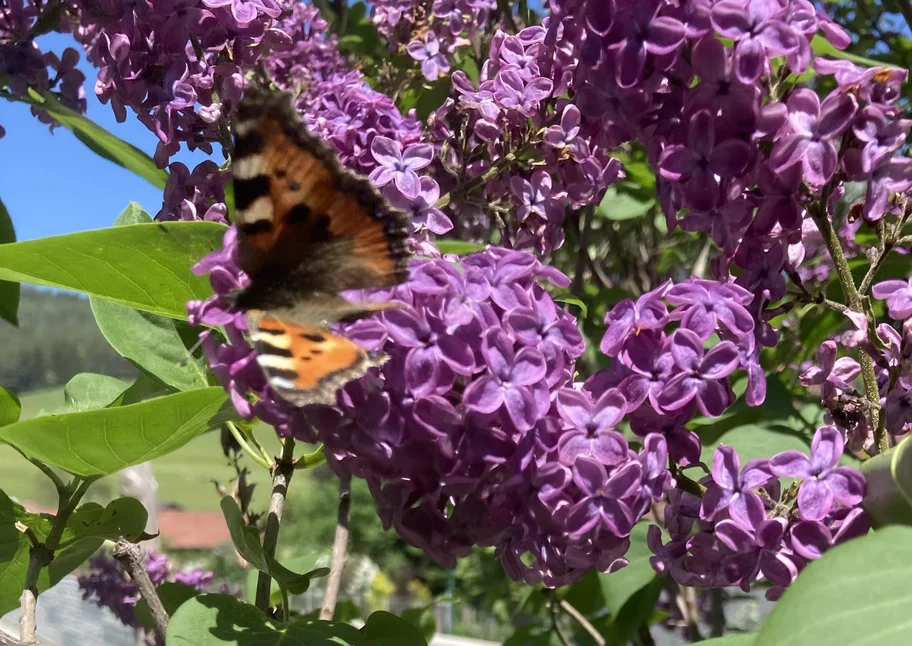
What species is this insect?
Aglais urticae
